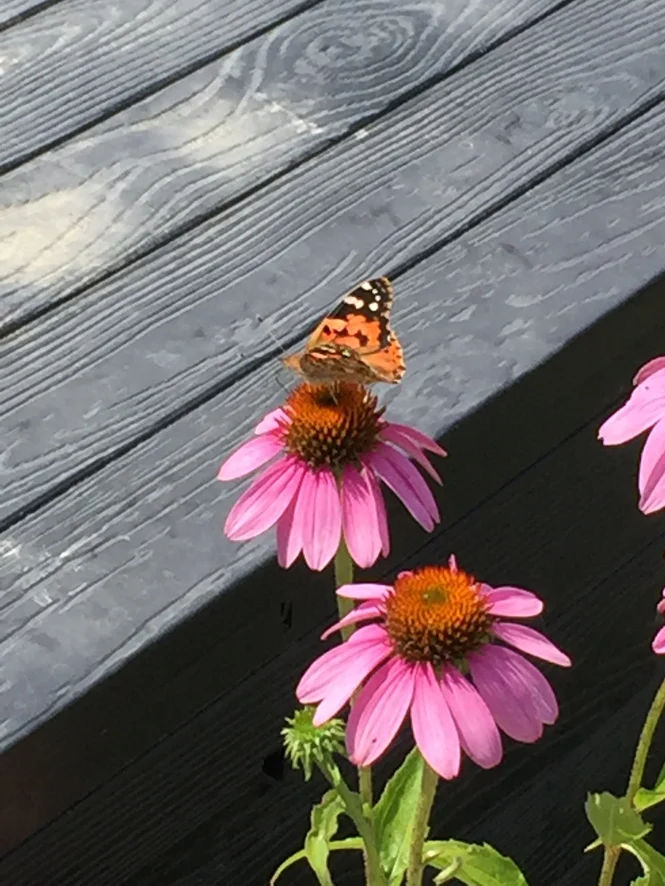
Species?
Vanessa cardui
